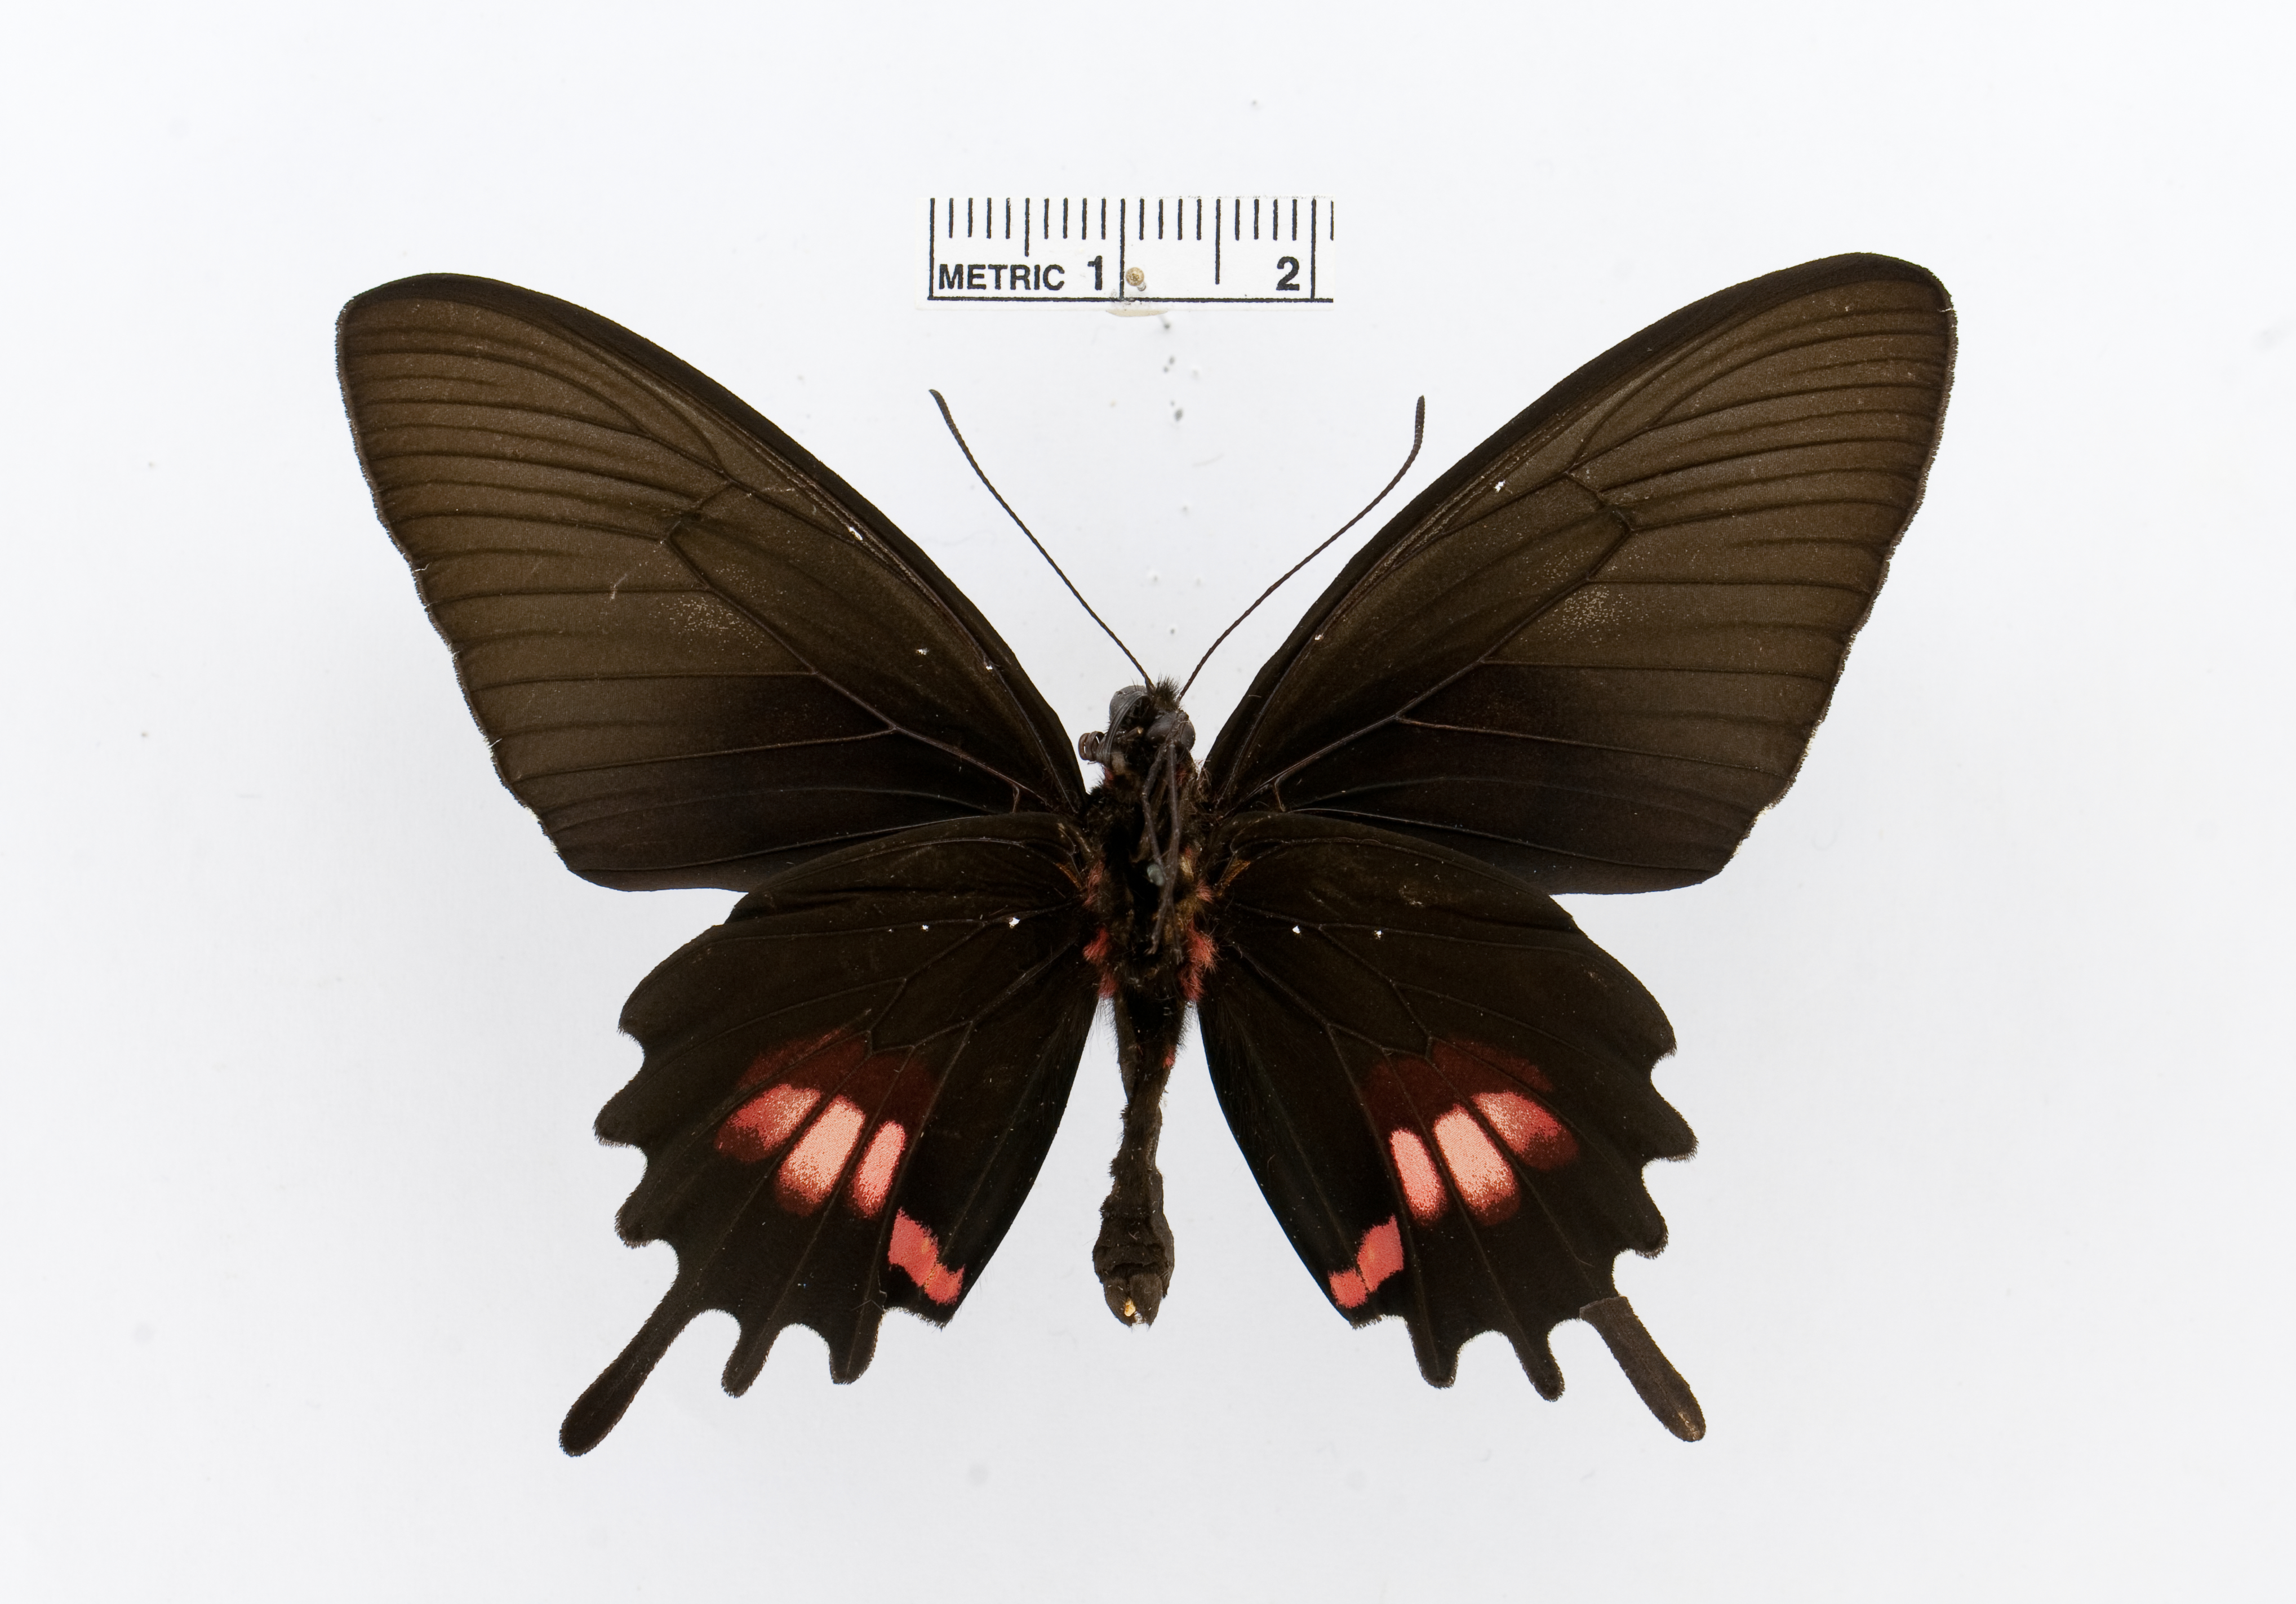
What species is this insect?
Parides tros
